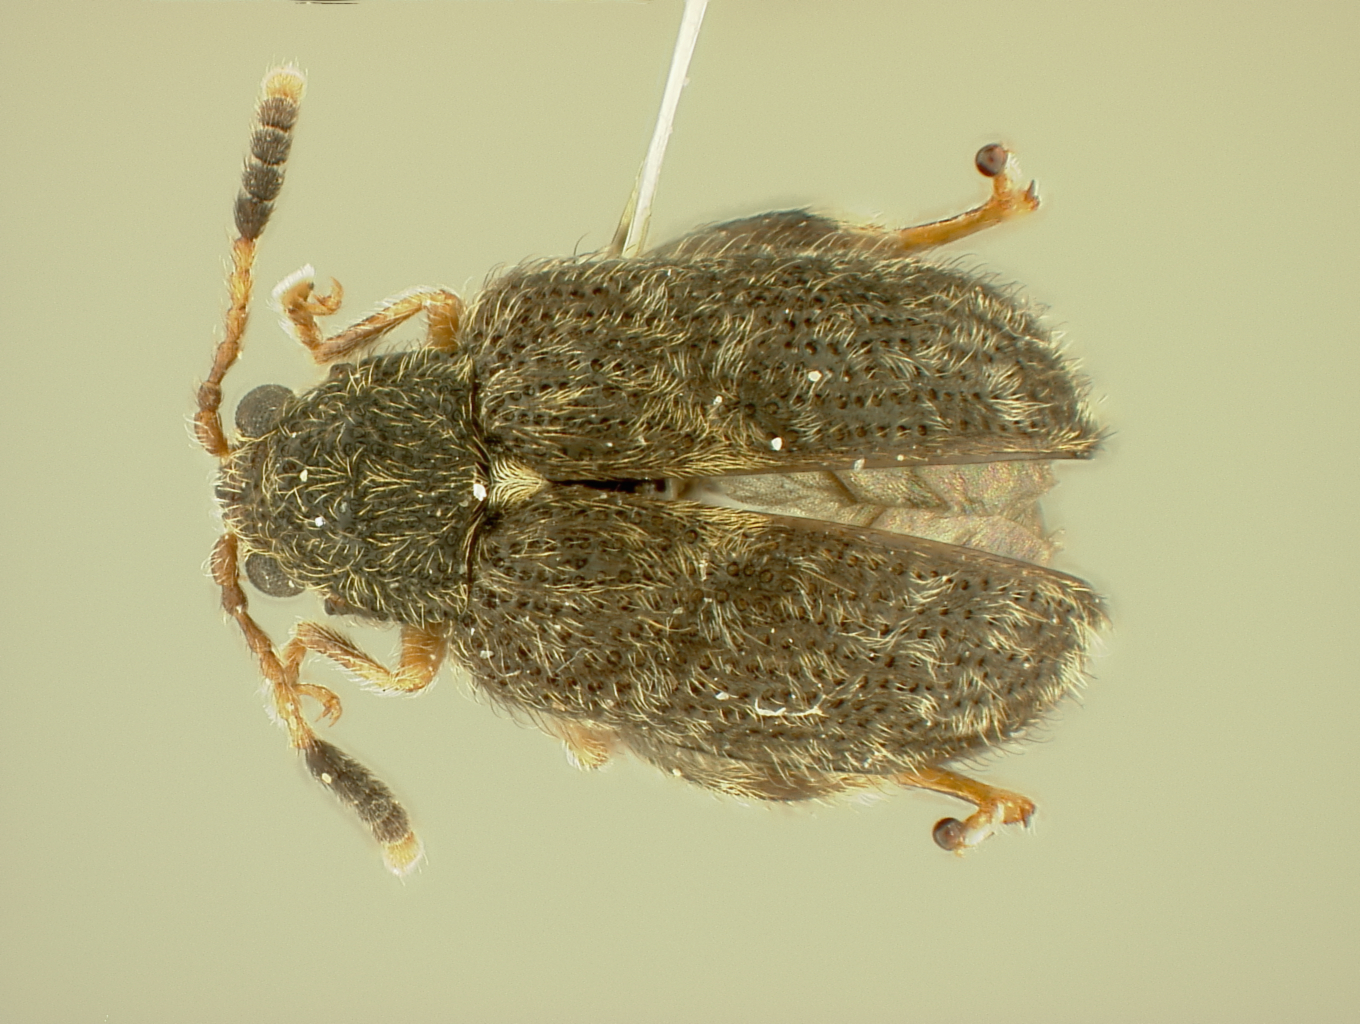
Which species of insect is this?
Distigmoptera orchidophila
